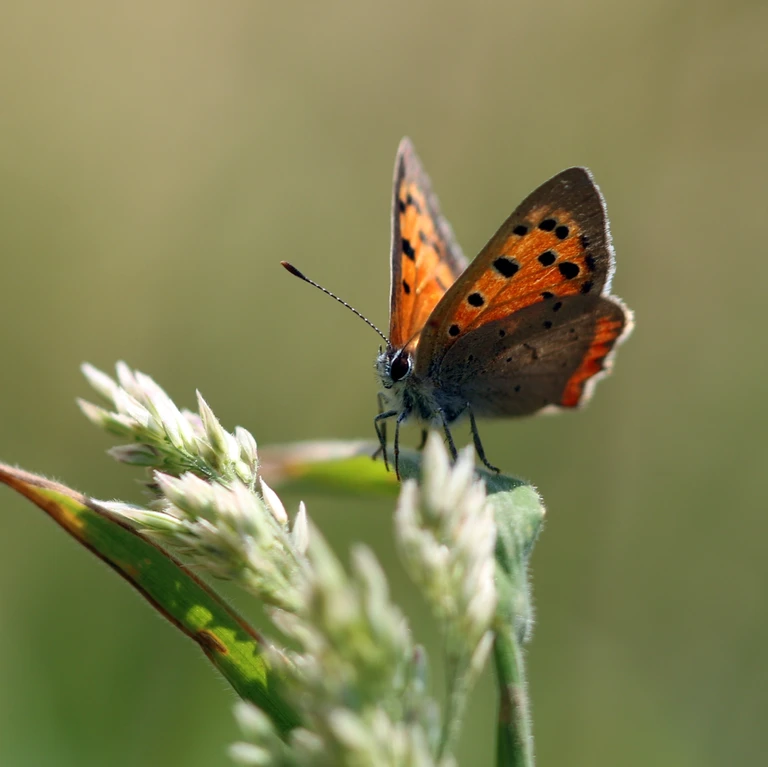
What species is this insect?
Lycaena phlaeas
